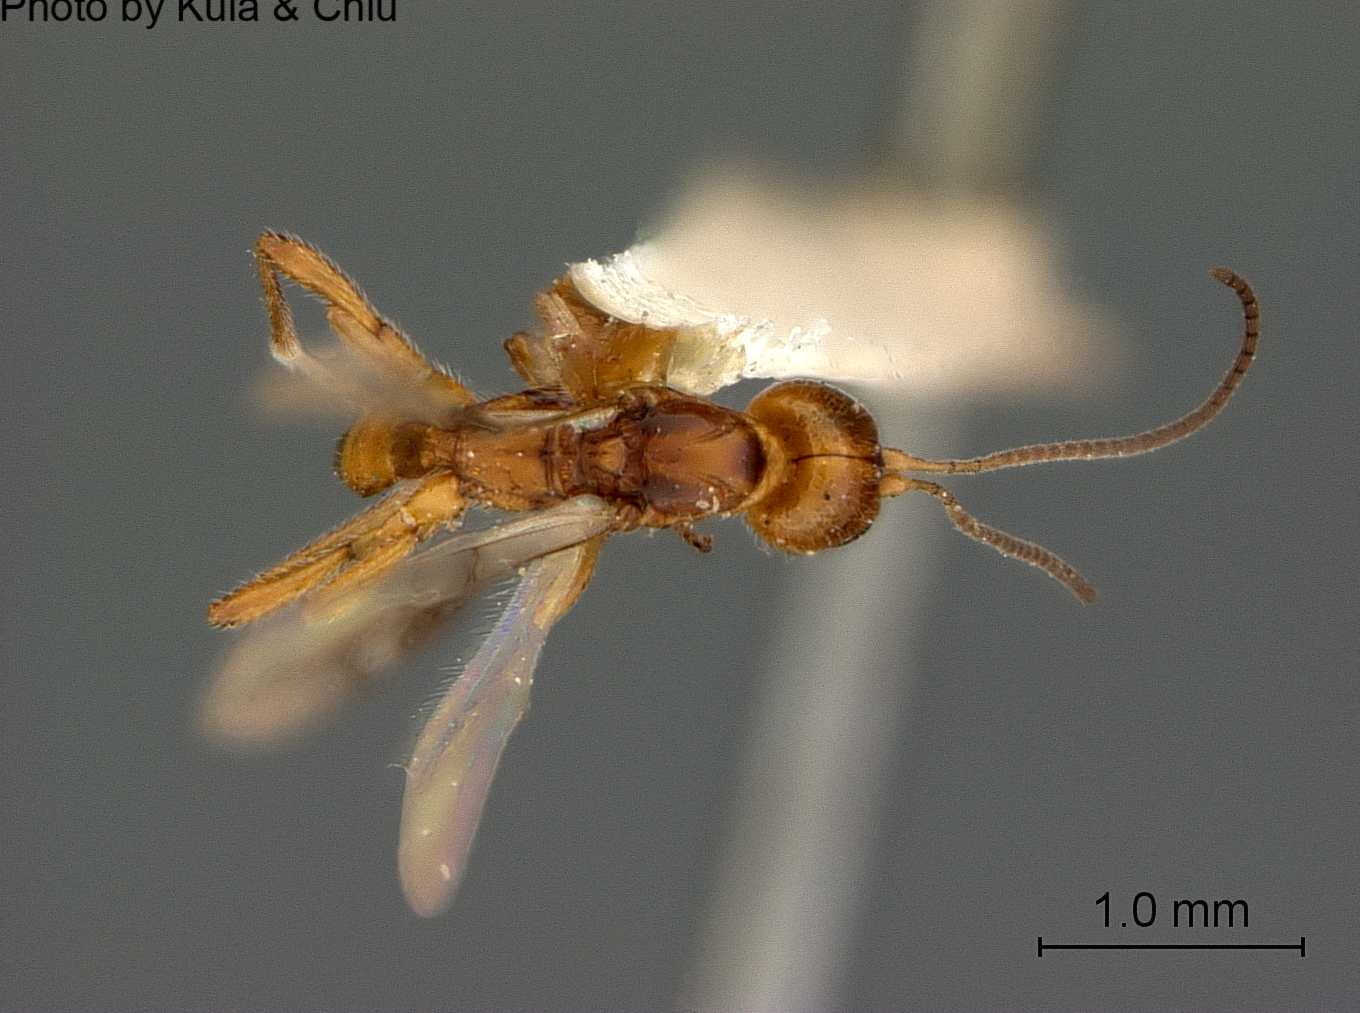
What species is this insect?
Coelinidea ferruginea
